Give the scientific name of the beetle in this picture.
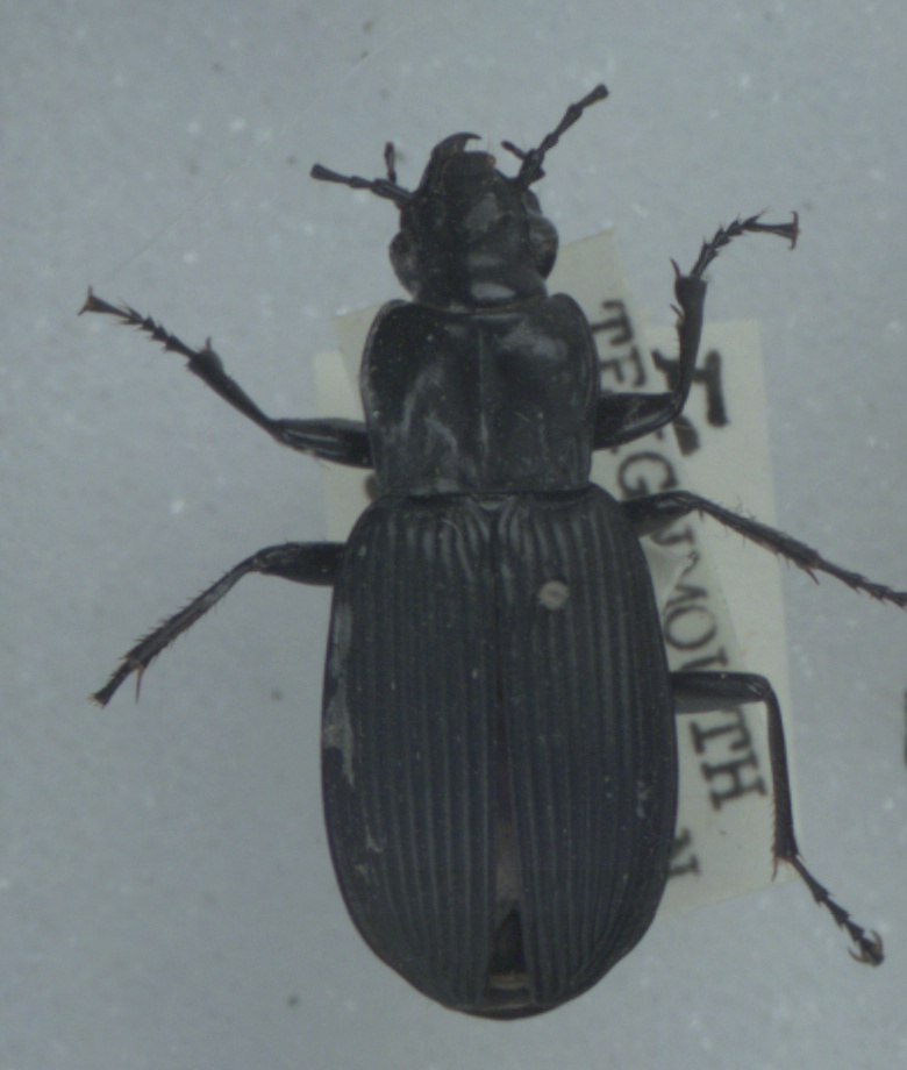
Pterostichus niger
